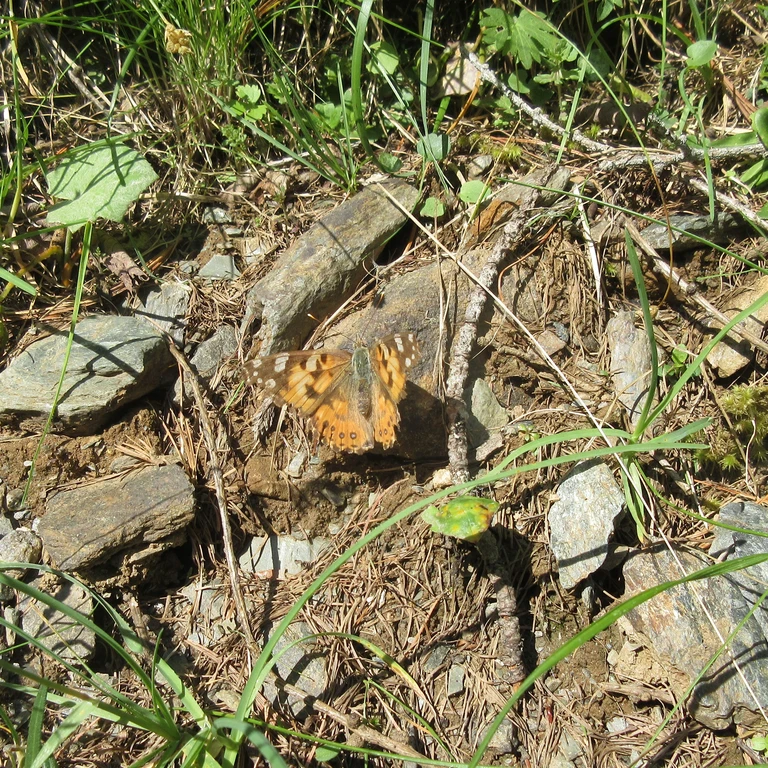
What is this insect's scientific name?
Vanessa cardui
